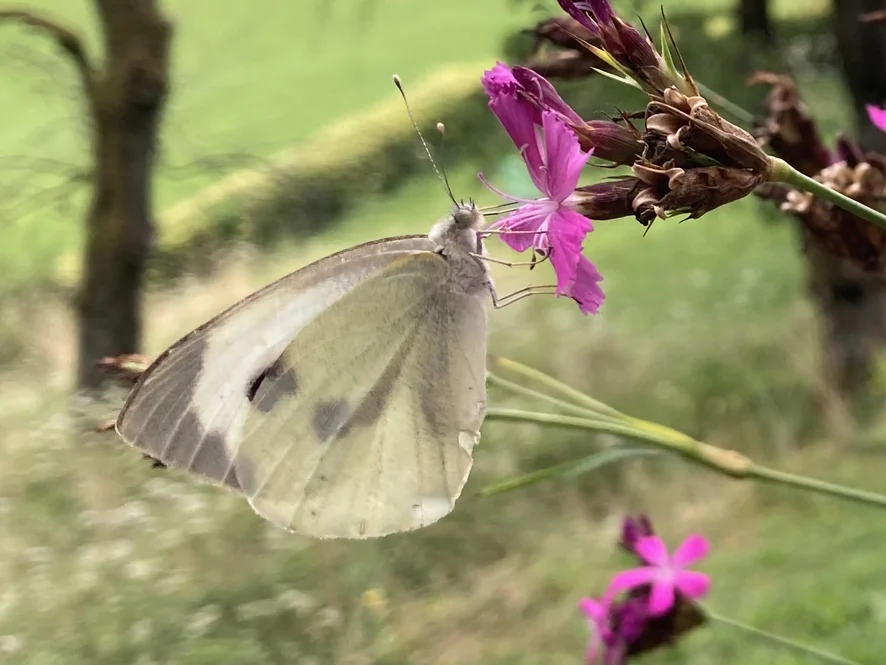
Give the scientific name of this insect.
Pieris brassicae
